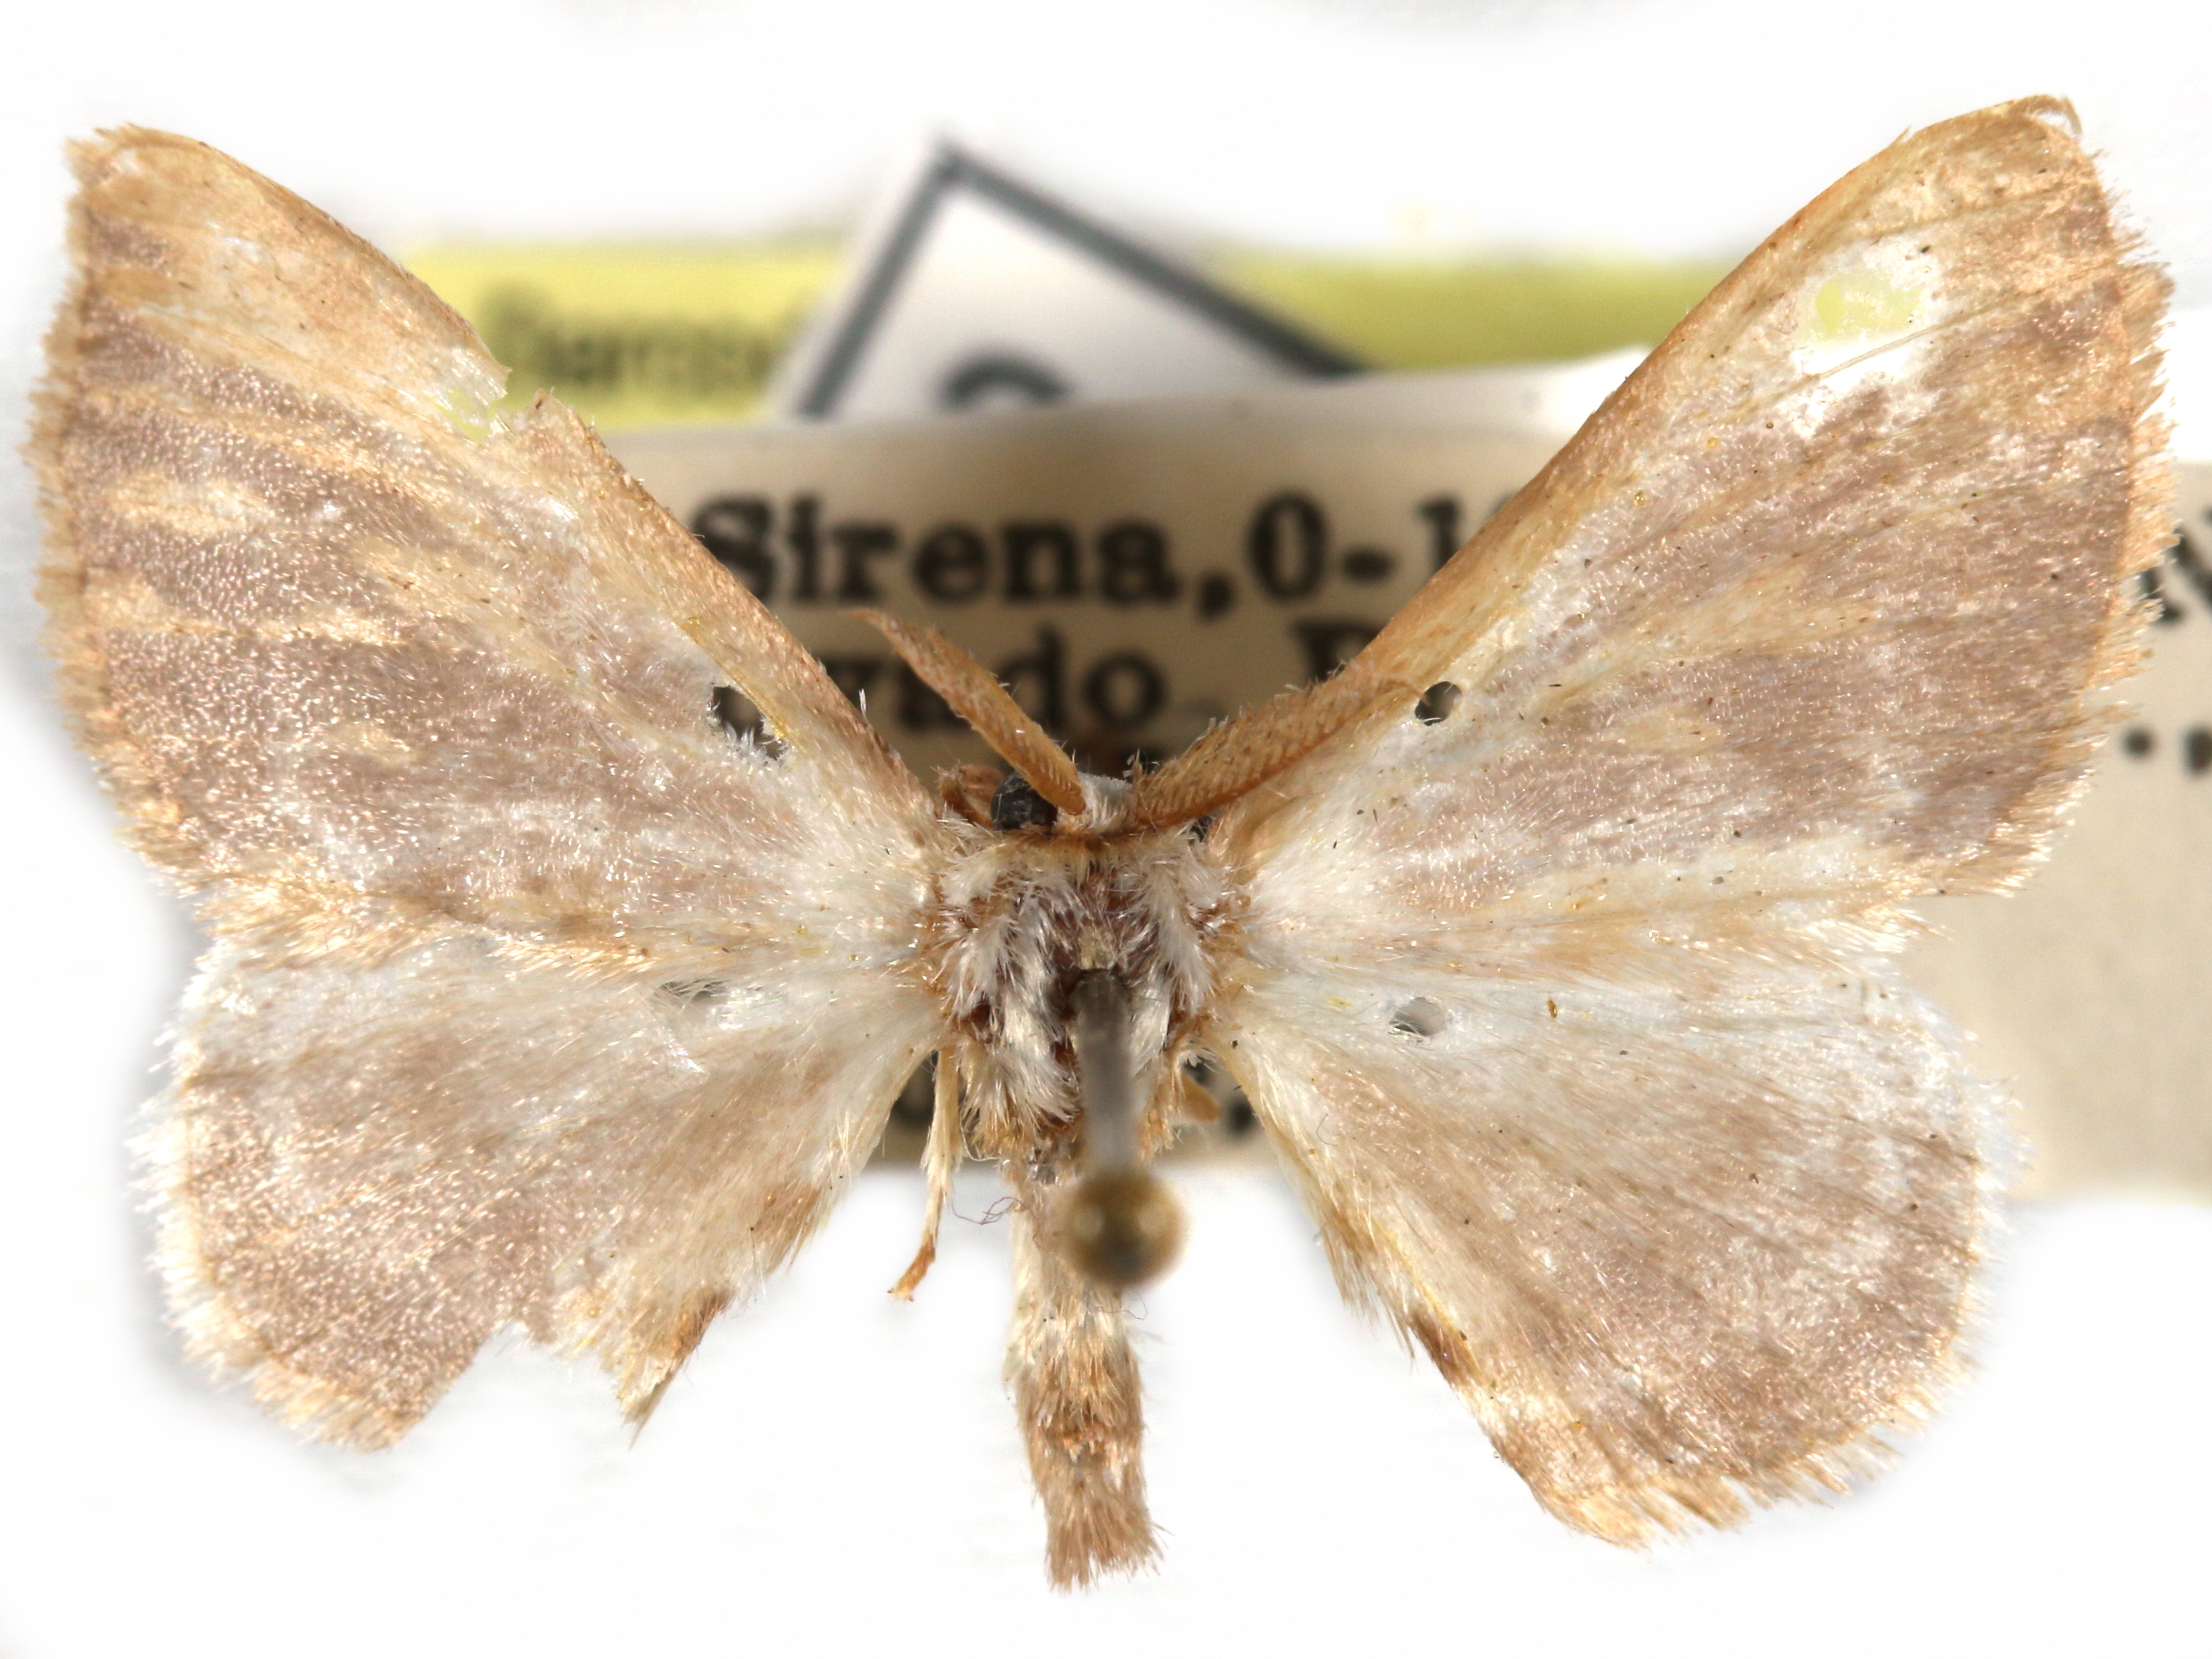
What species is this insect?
Cheneya irrufata
